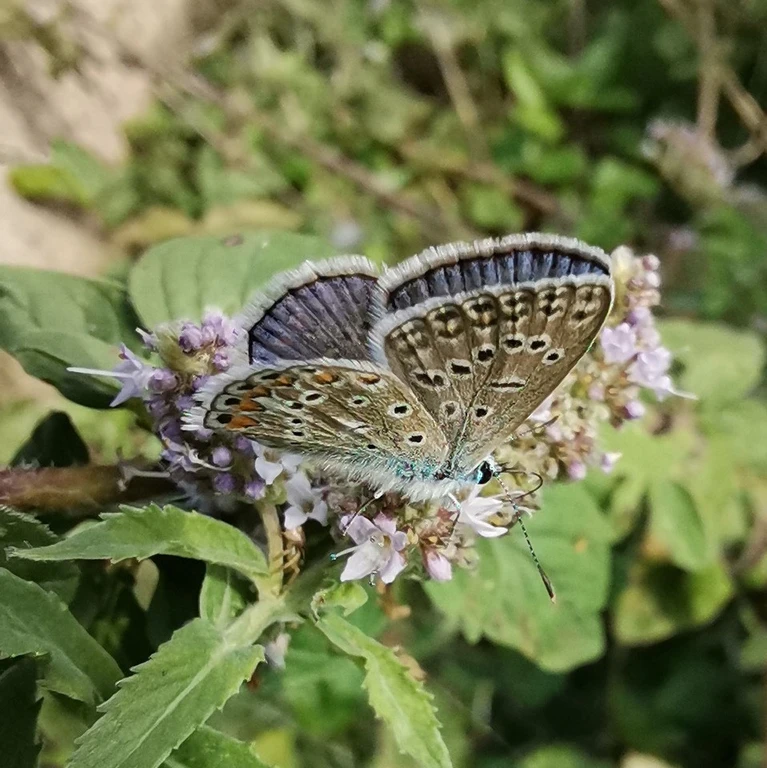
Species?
Polyommatus icarus
